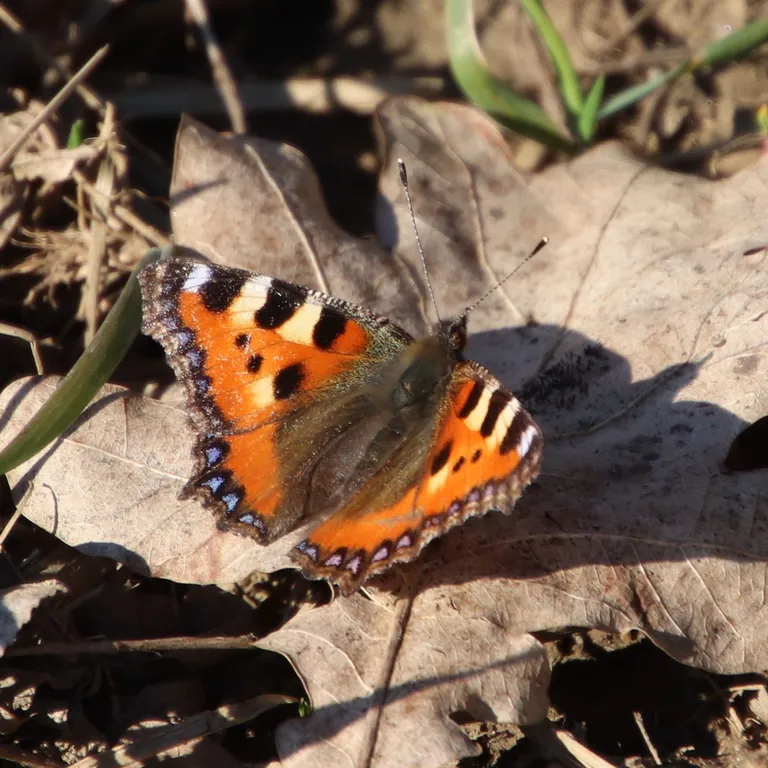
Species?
Aglais urticae
